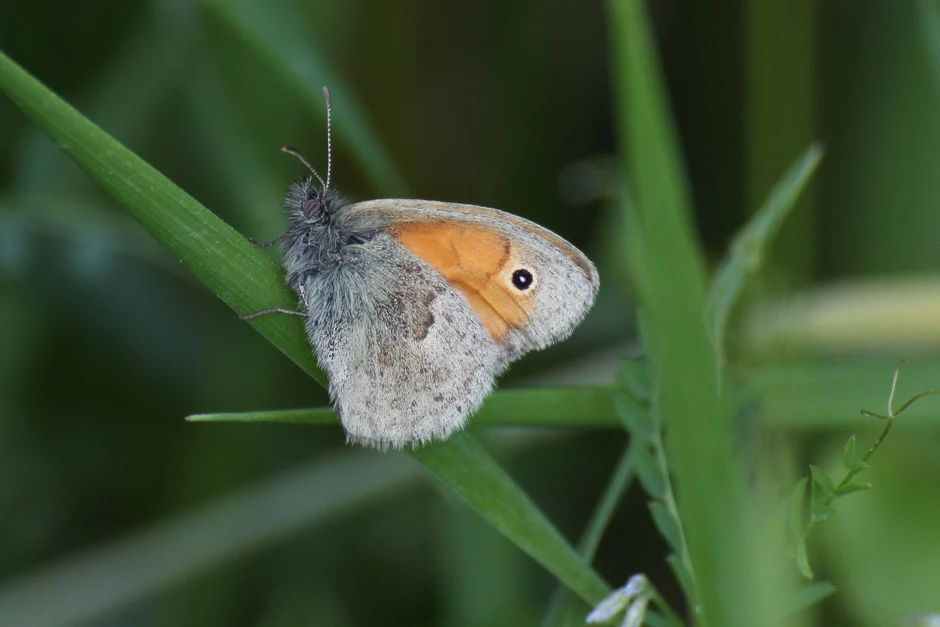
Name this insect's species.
Coenonympha pamphilus
